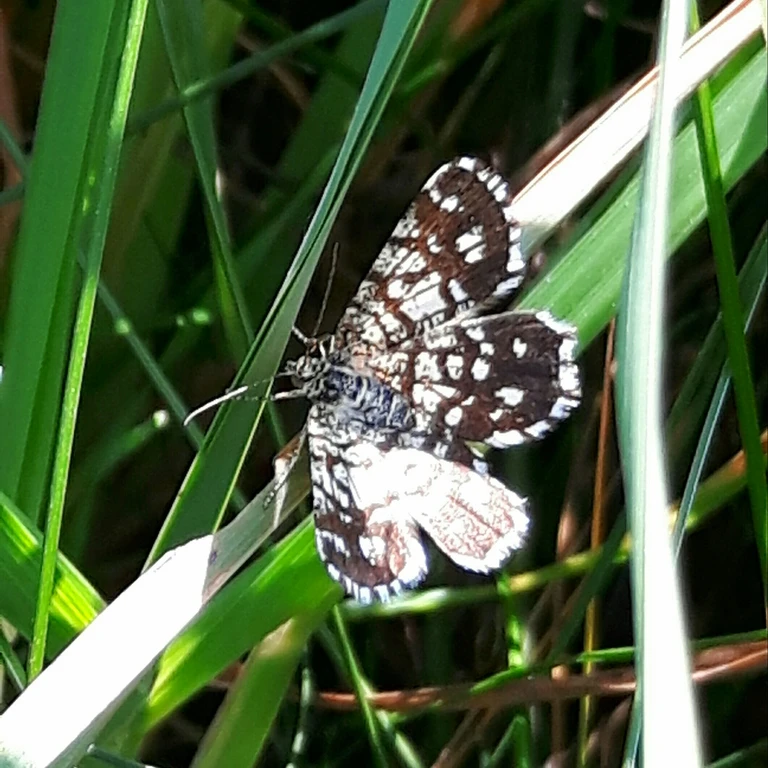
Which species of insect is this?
Chiasmia clathrata
